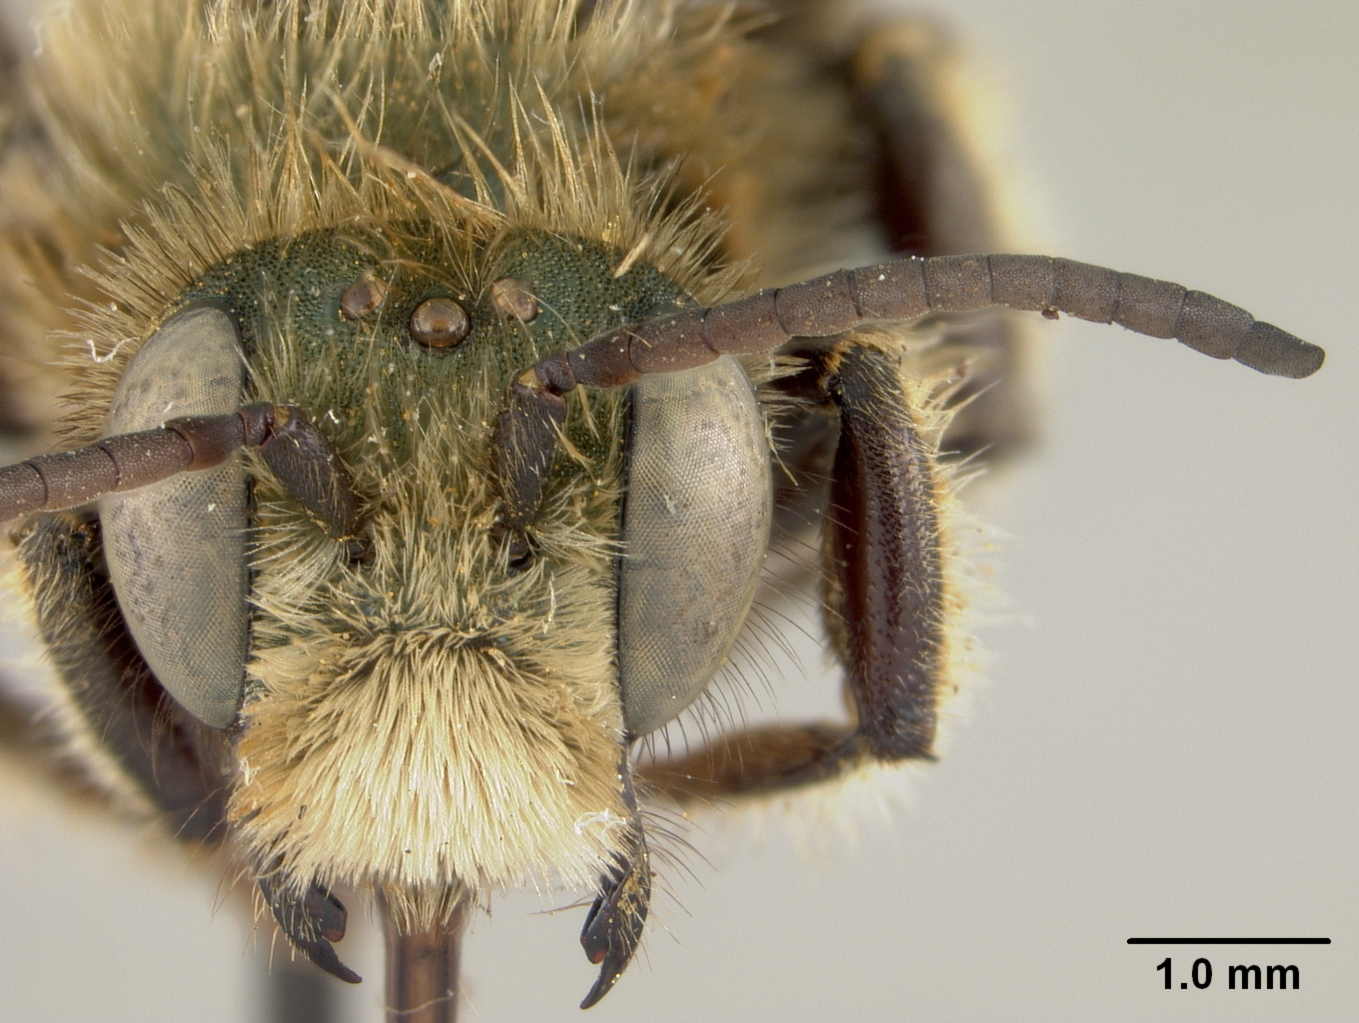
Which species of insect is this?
Osmia lanei
